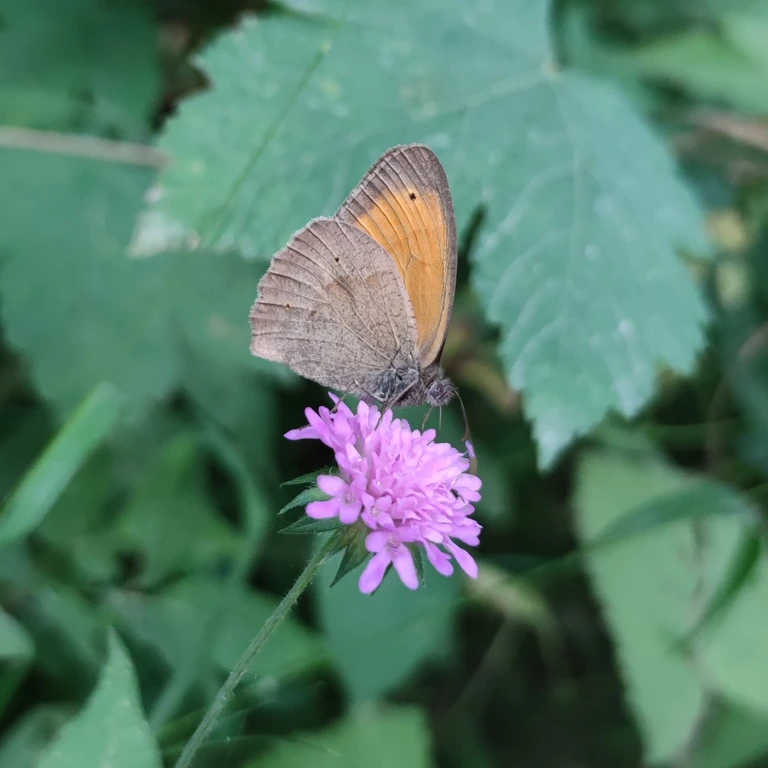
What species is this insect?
Maniola jurtina
